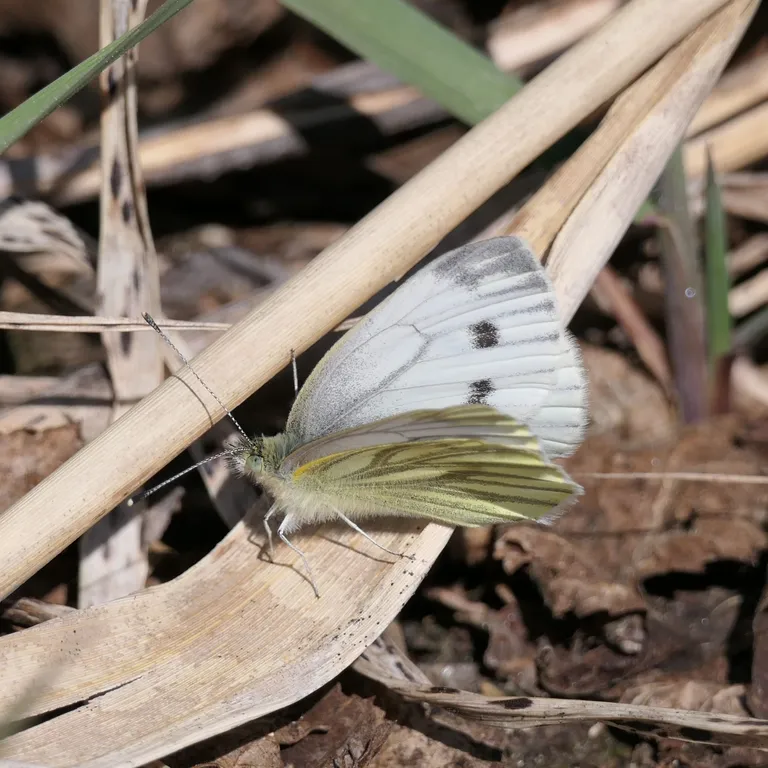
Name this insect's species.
Pieris napi
